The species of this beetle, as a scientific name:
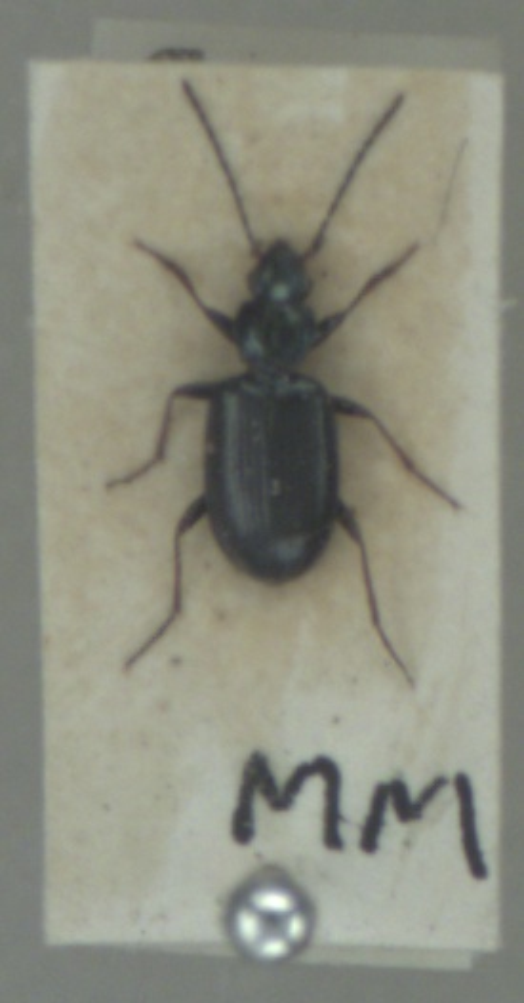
Bembidion atrocaeruleum
